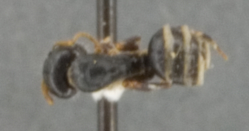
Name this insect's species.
Camponotus marianensis
